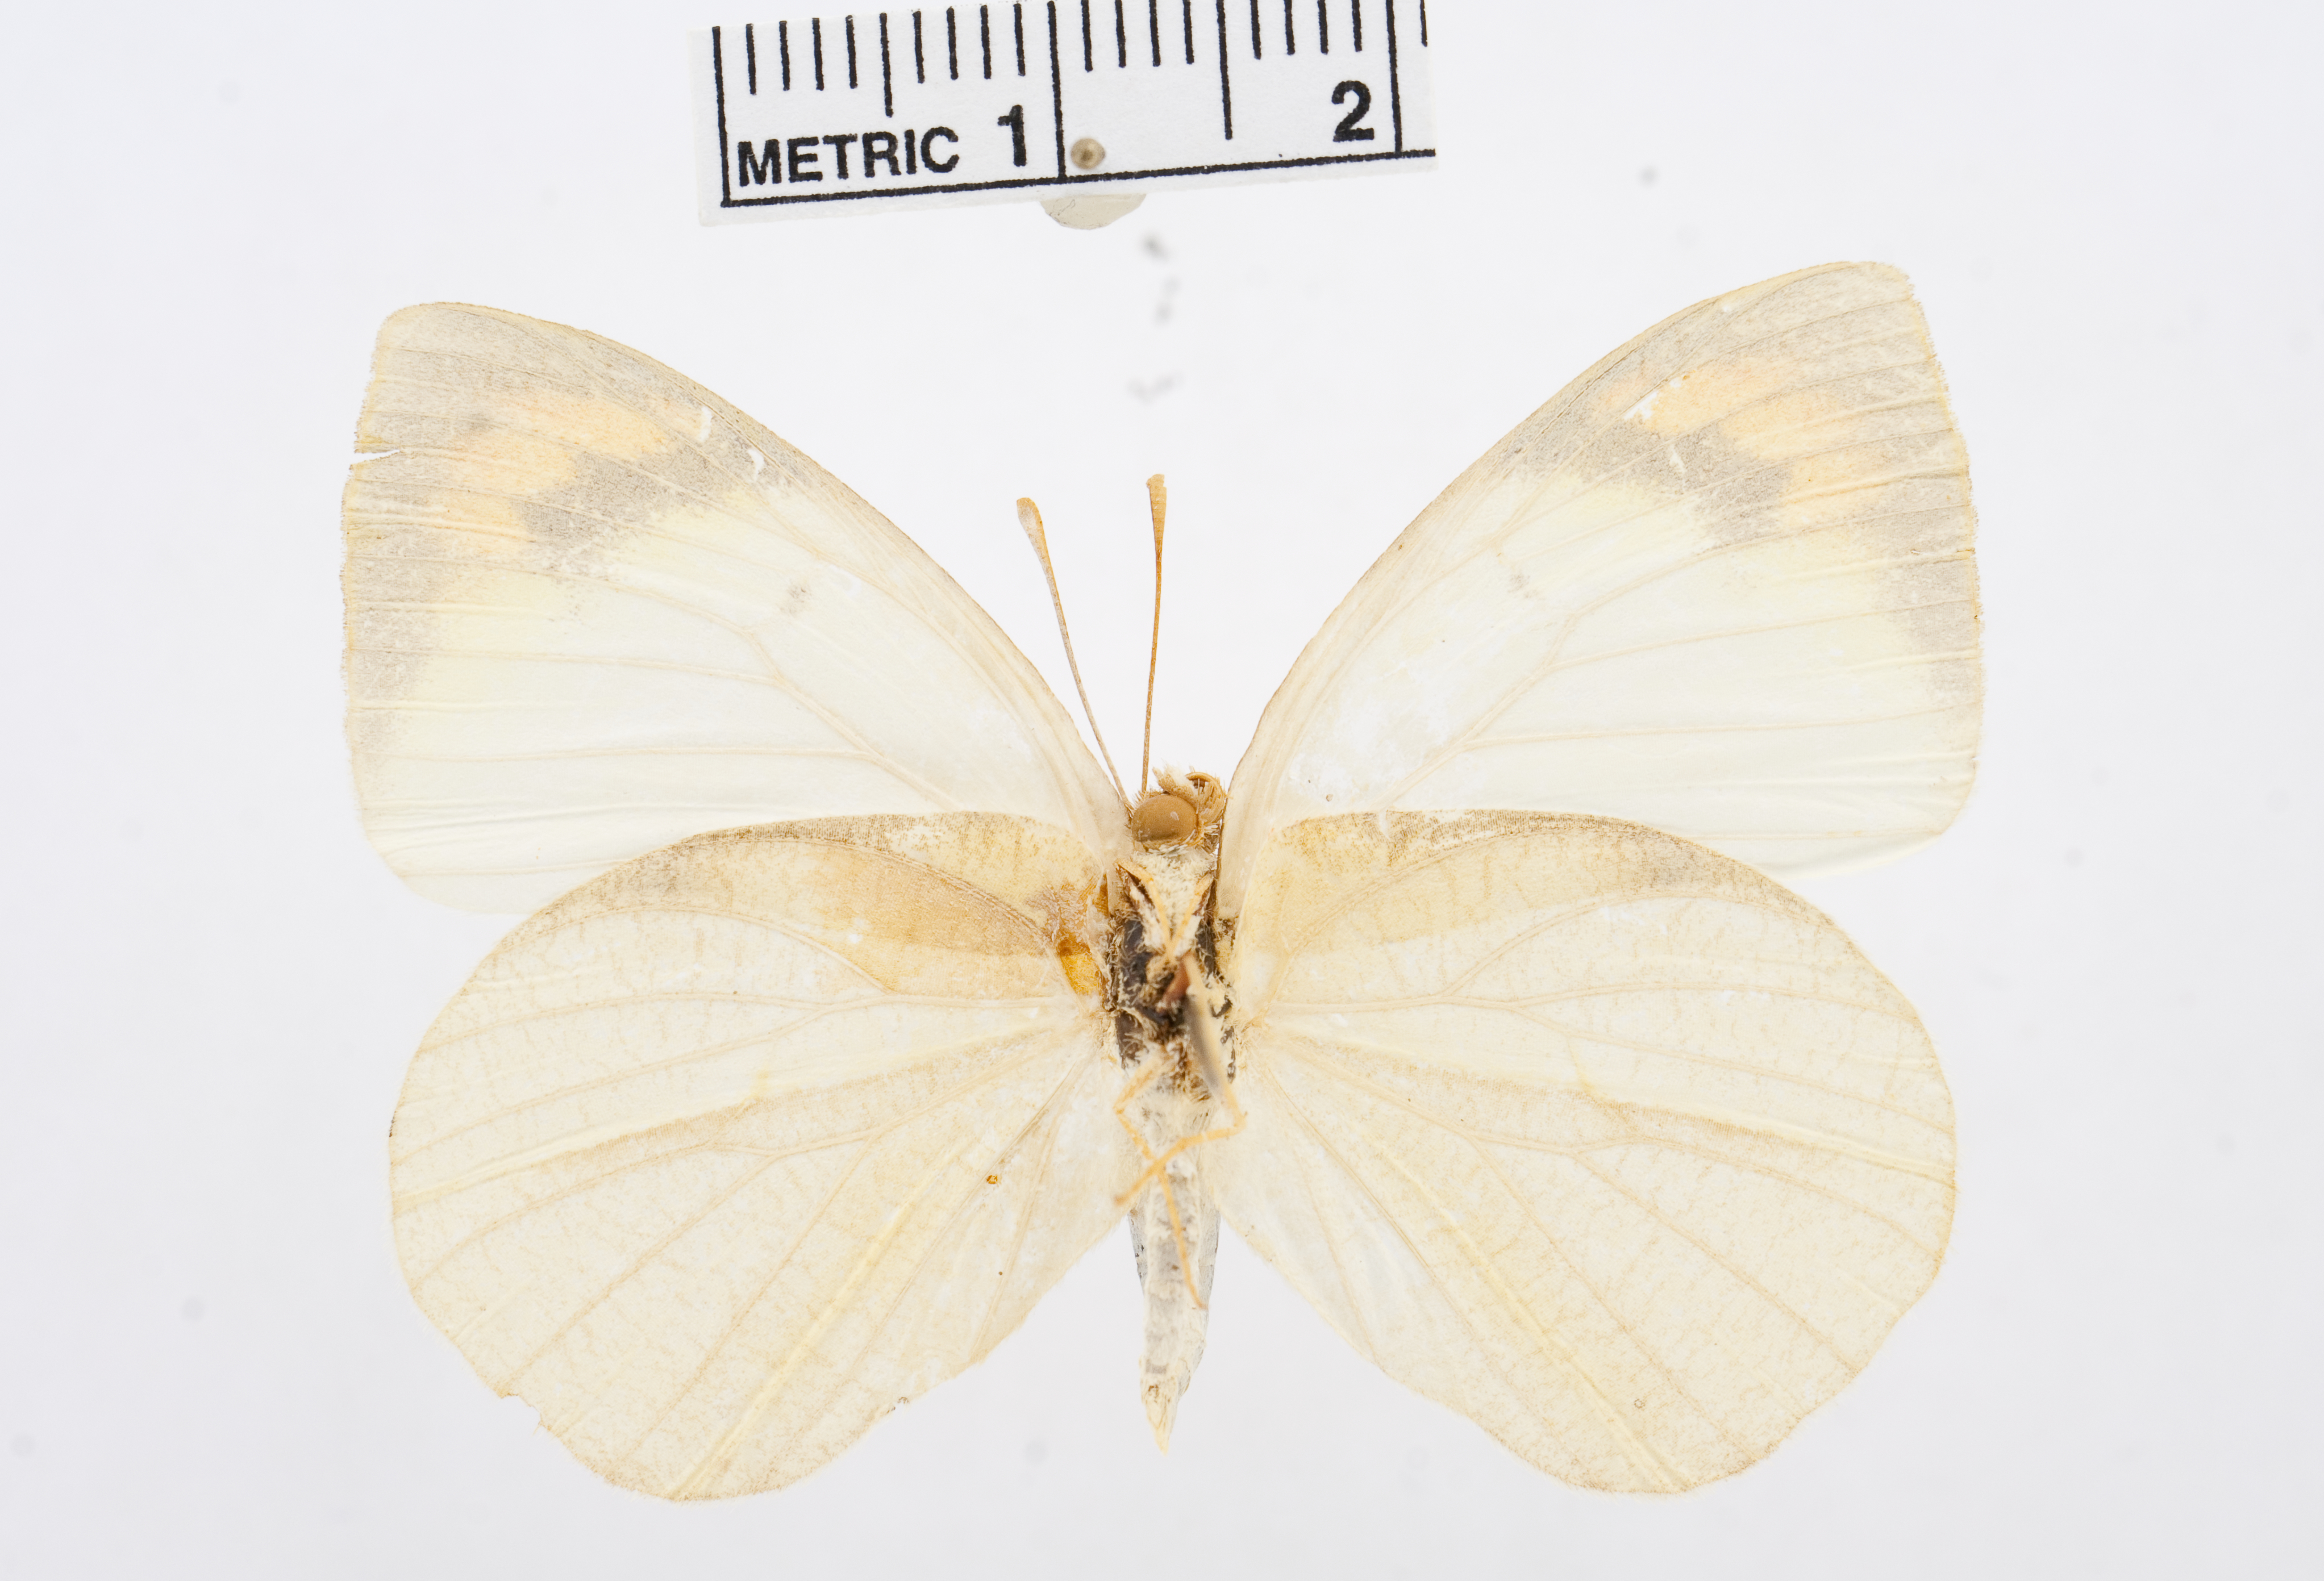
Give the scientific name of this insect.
Colotis subfasciatus
